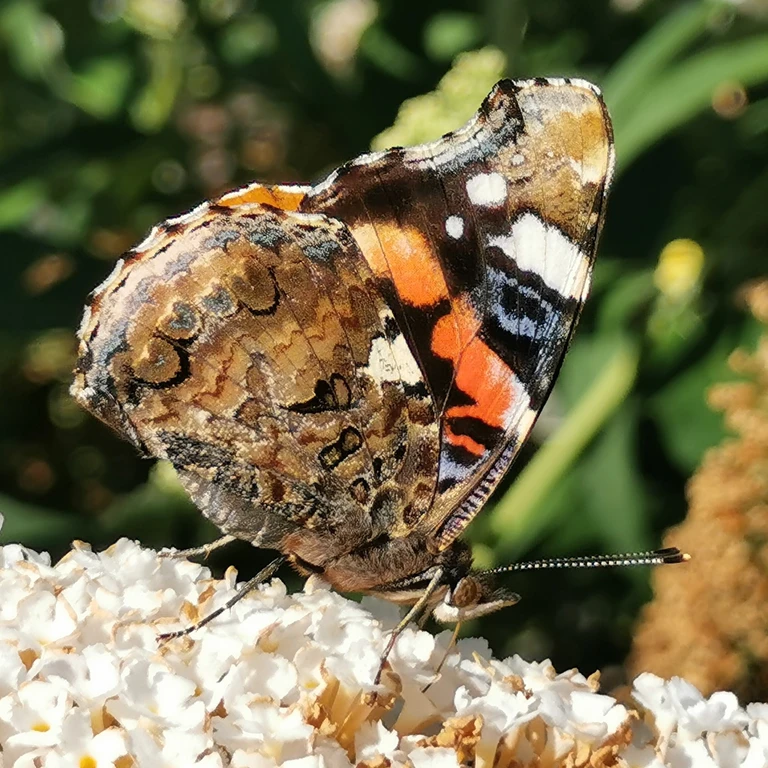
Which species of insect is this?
Vanessa atalanta
